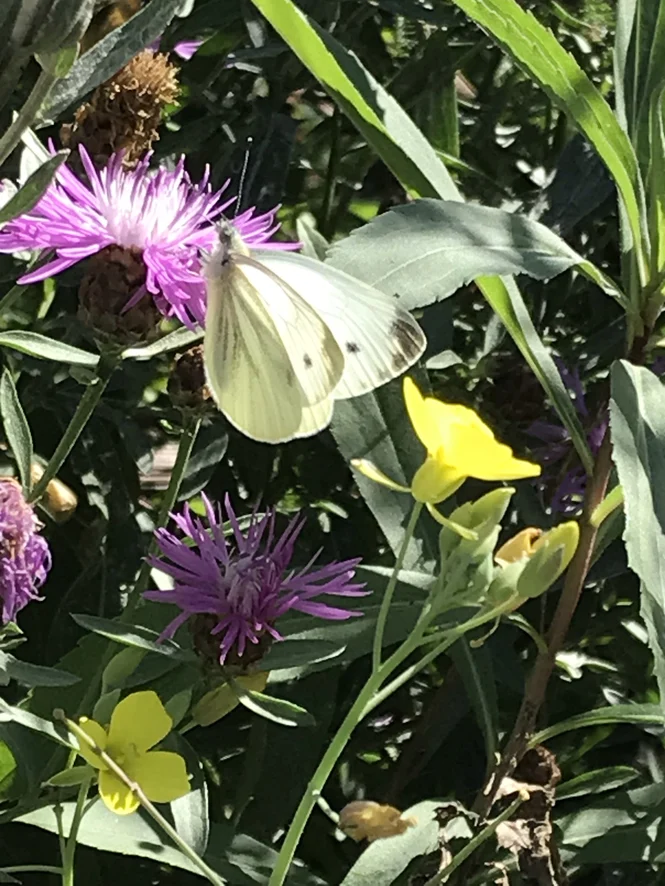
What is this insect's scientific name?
Pieris napi
